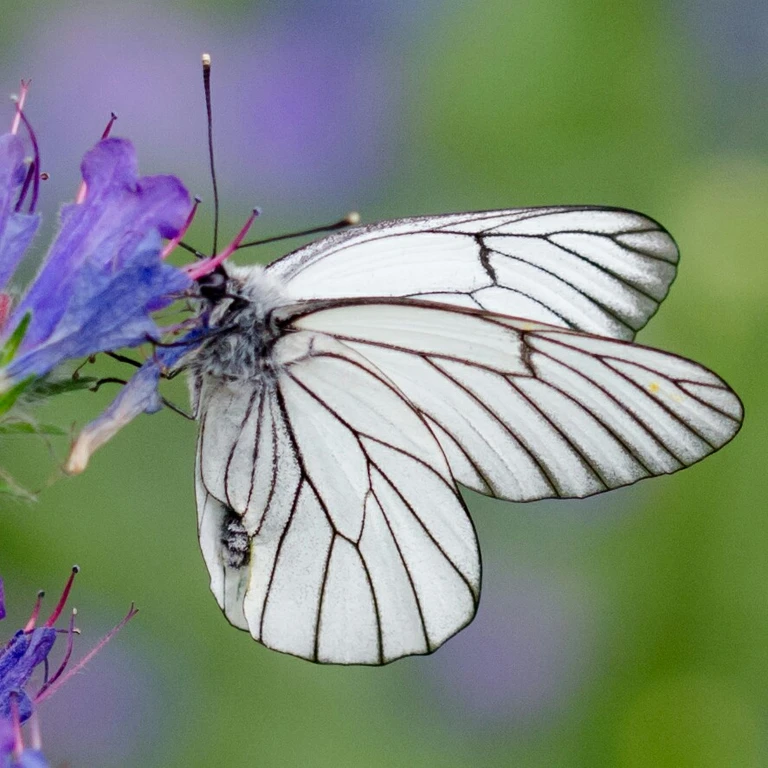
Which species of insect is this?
Aporia crataegi
